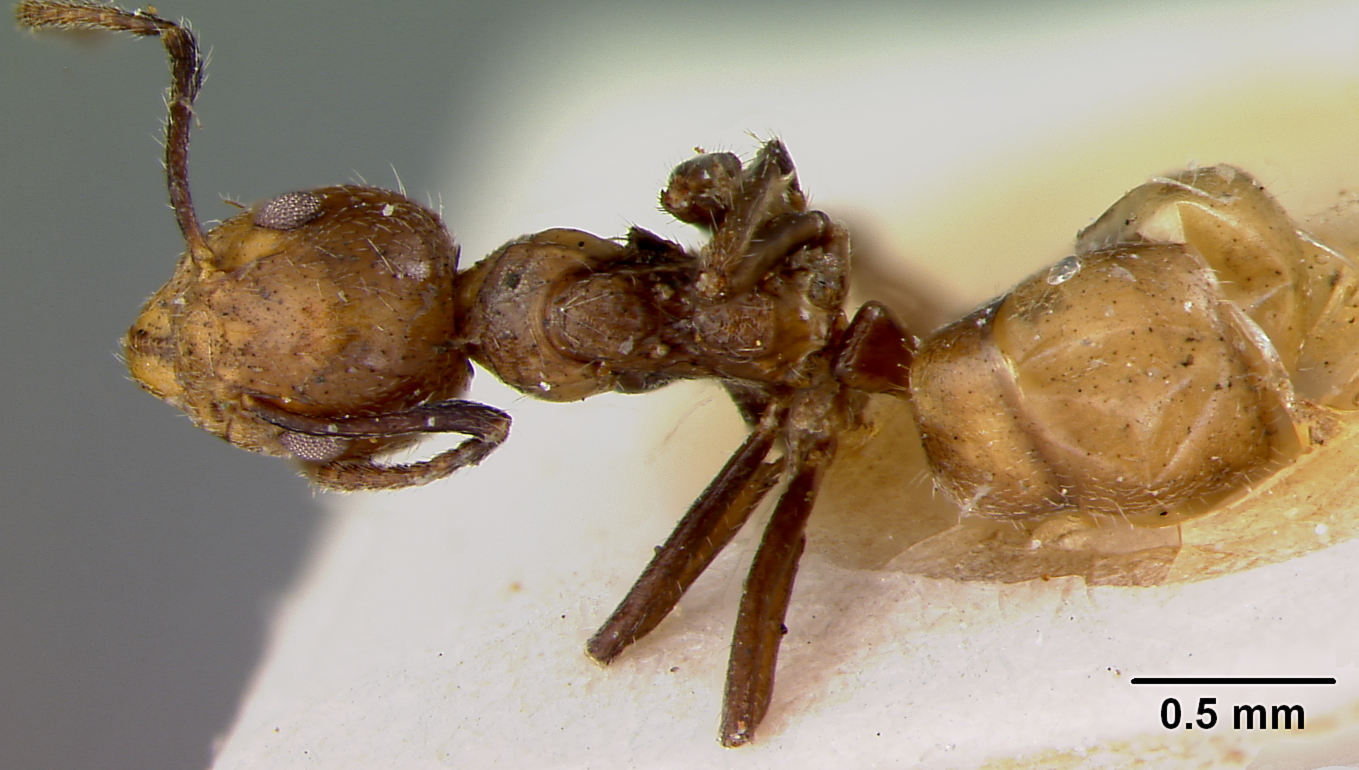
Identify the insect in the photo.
Dolichoderus taprobanae
